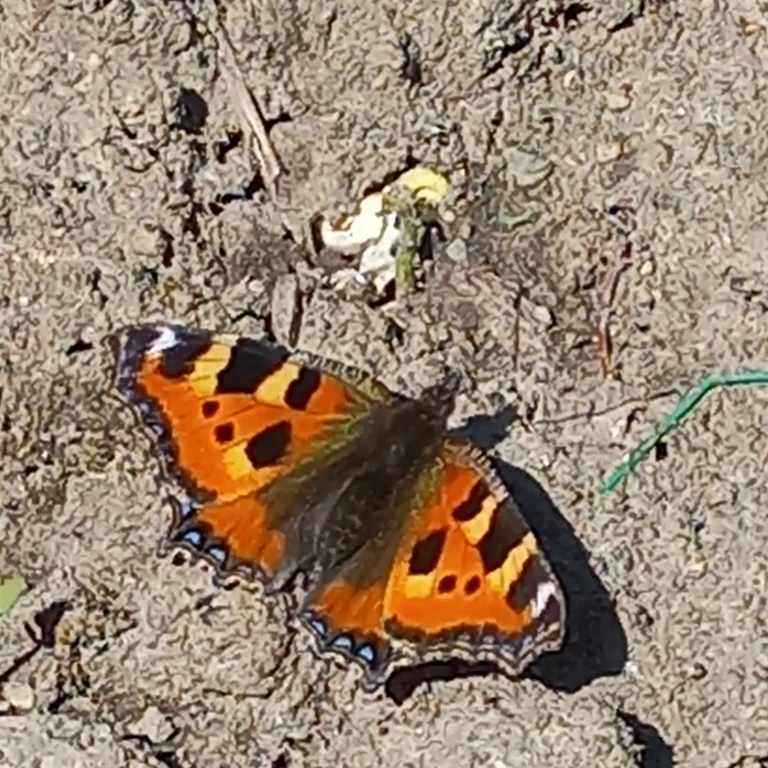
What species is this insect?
Aglais urticae
